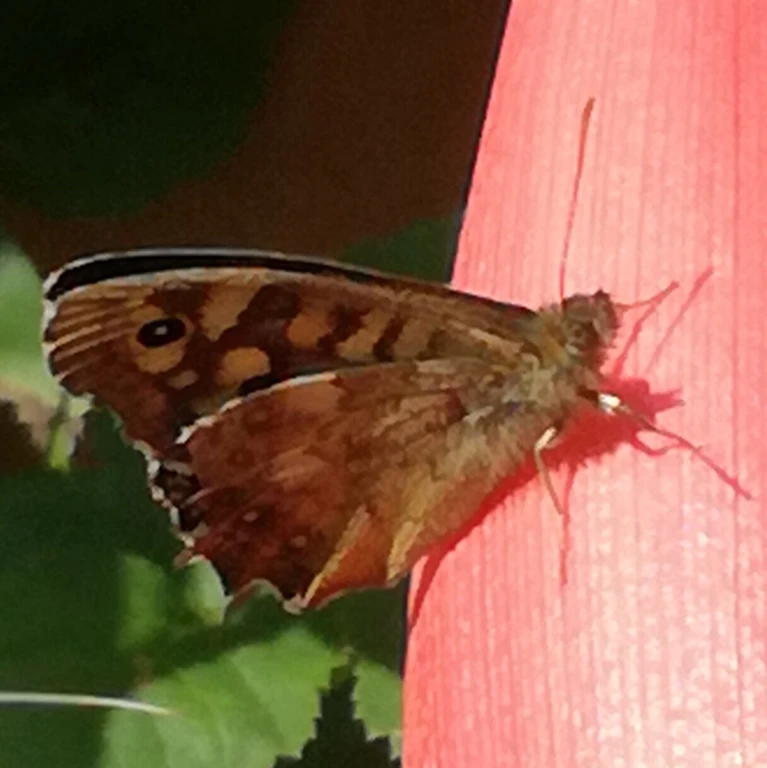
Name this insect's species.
Pararge aegeria
